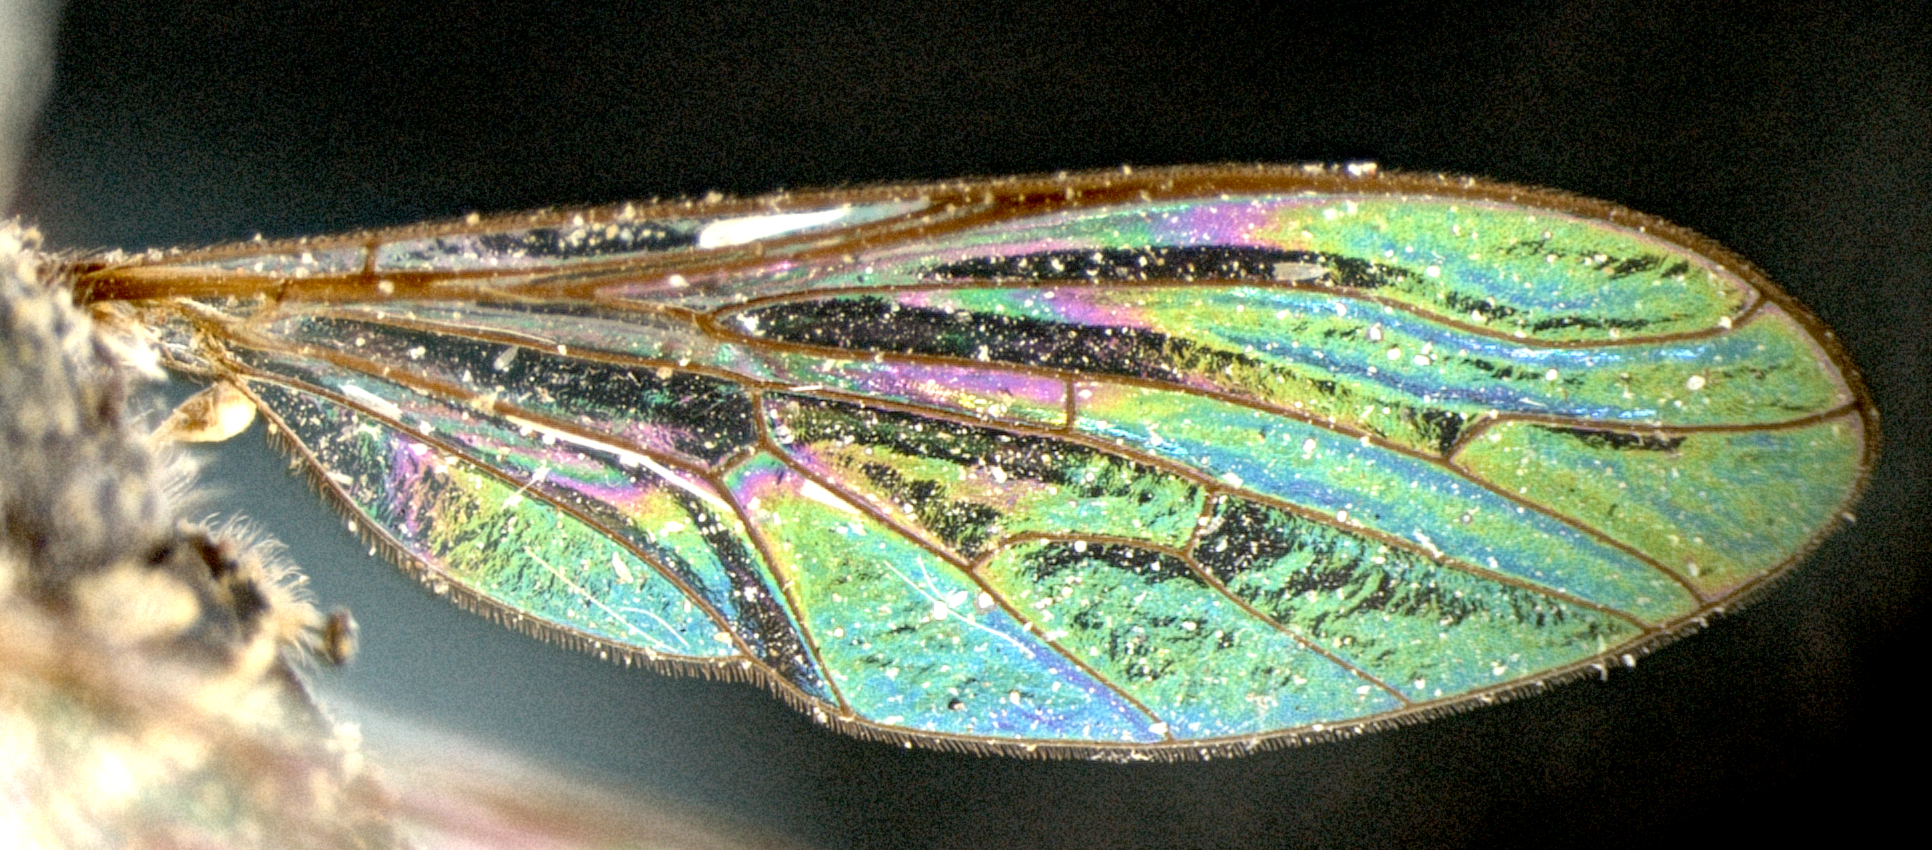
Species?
Metacosmus exilis
